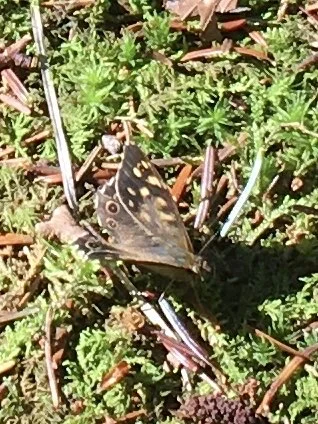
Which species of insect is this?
Pararge aegeria
